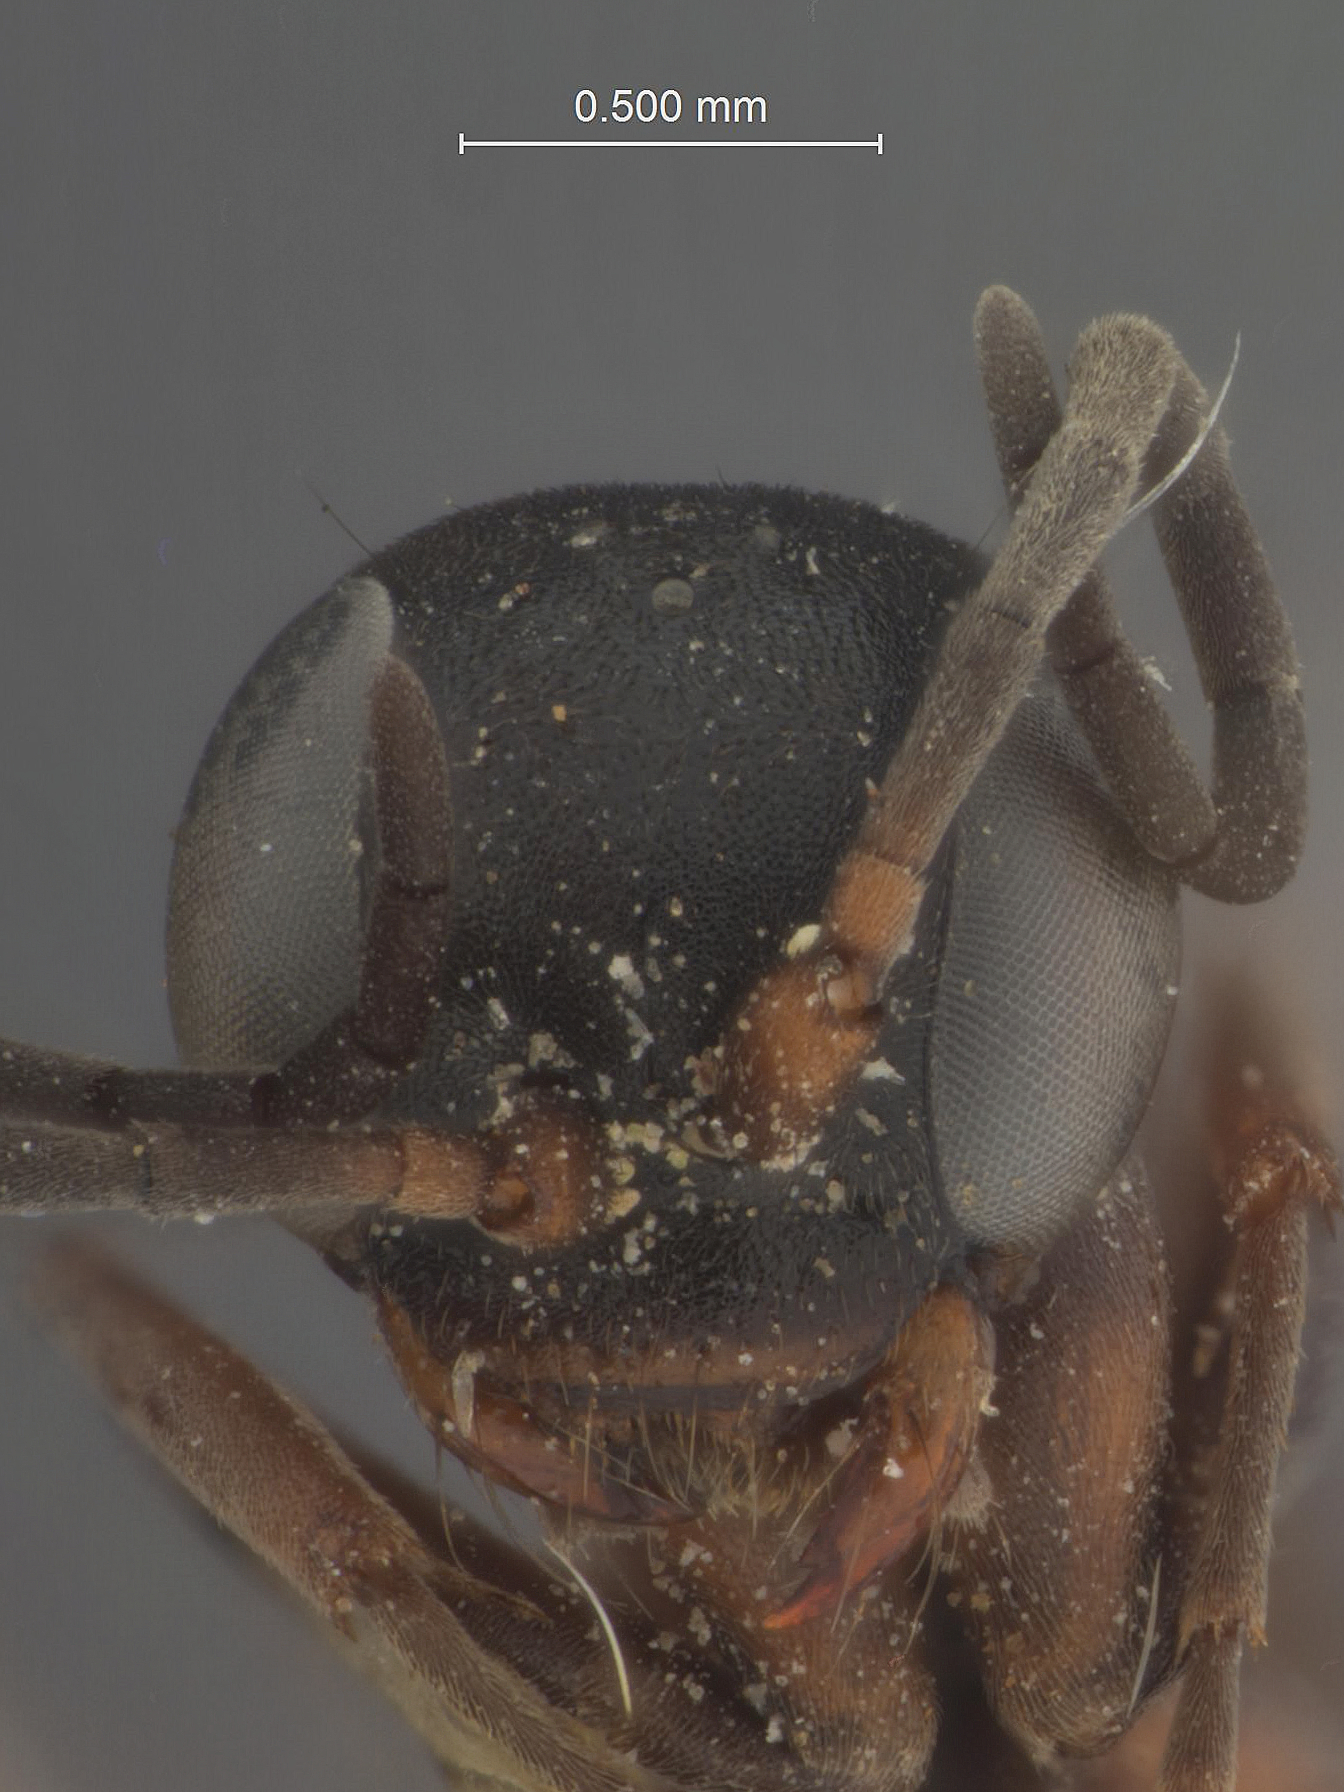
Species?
Priocnemis abbreviatus
